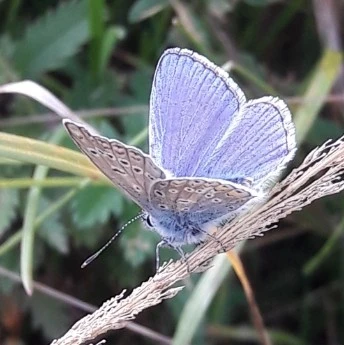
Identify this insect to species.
Polyommatus icarus
